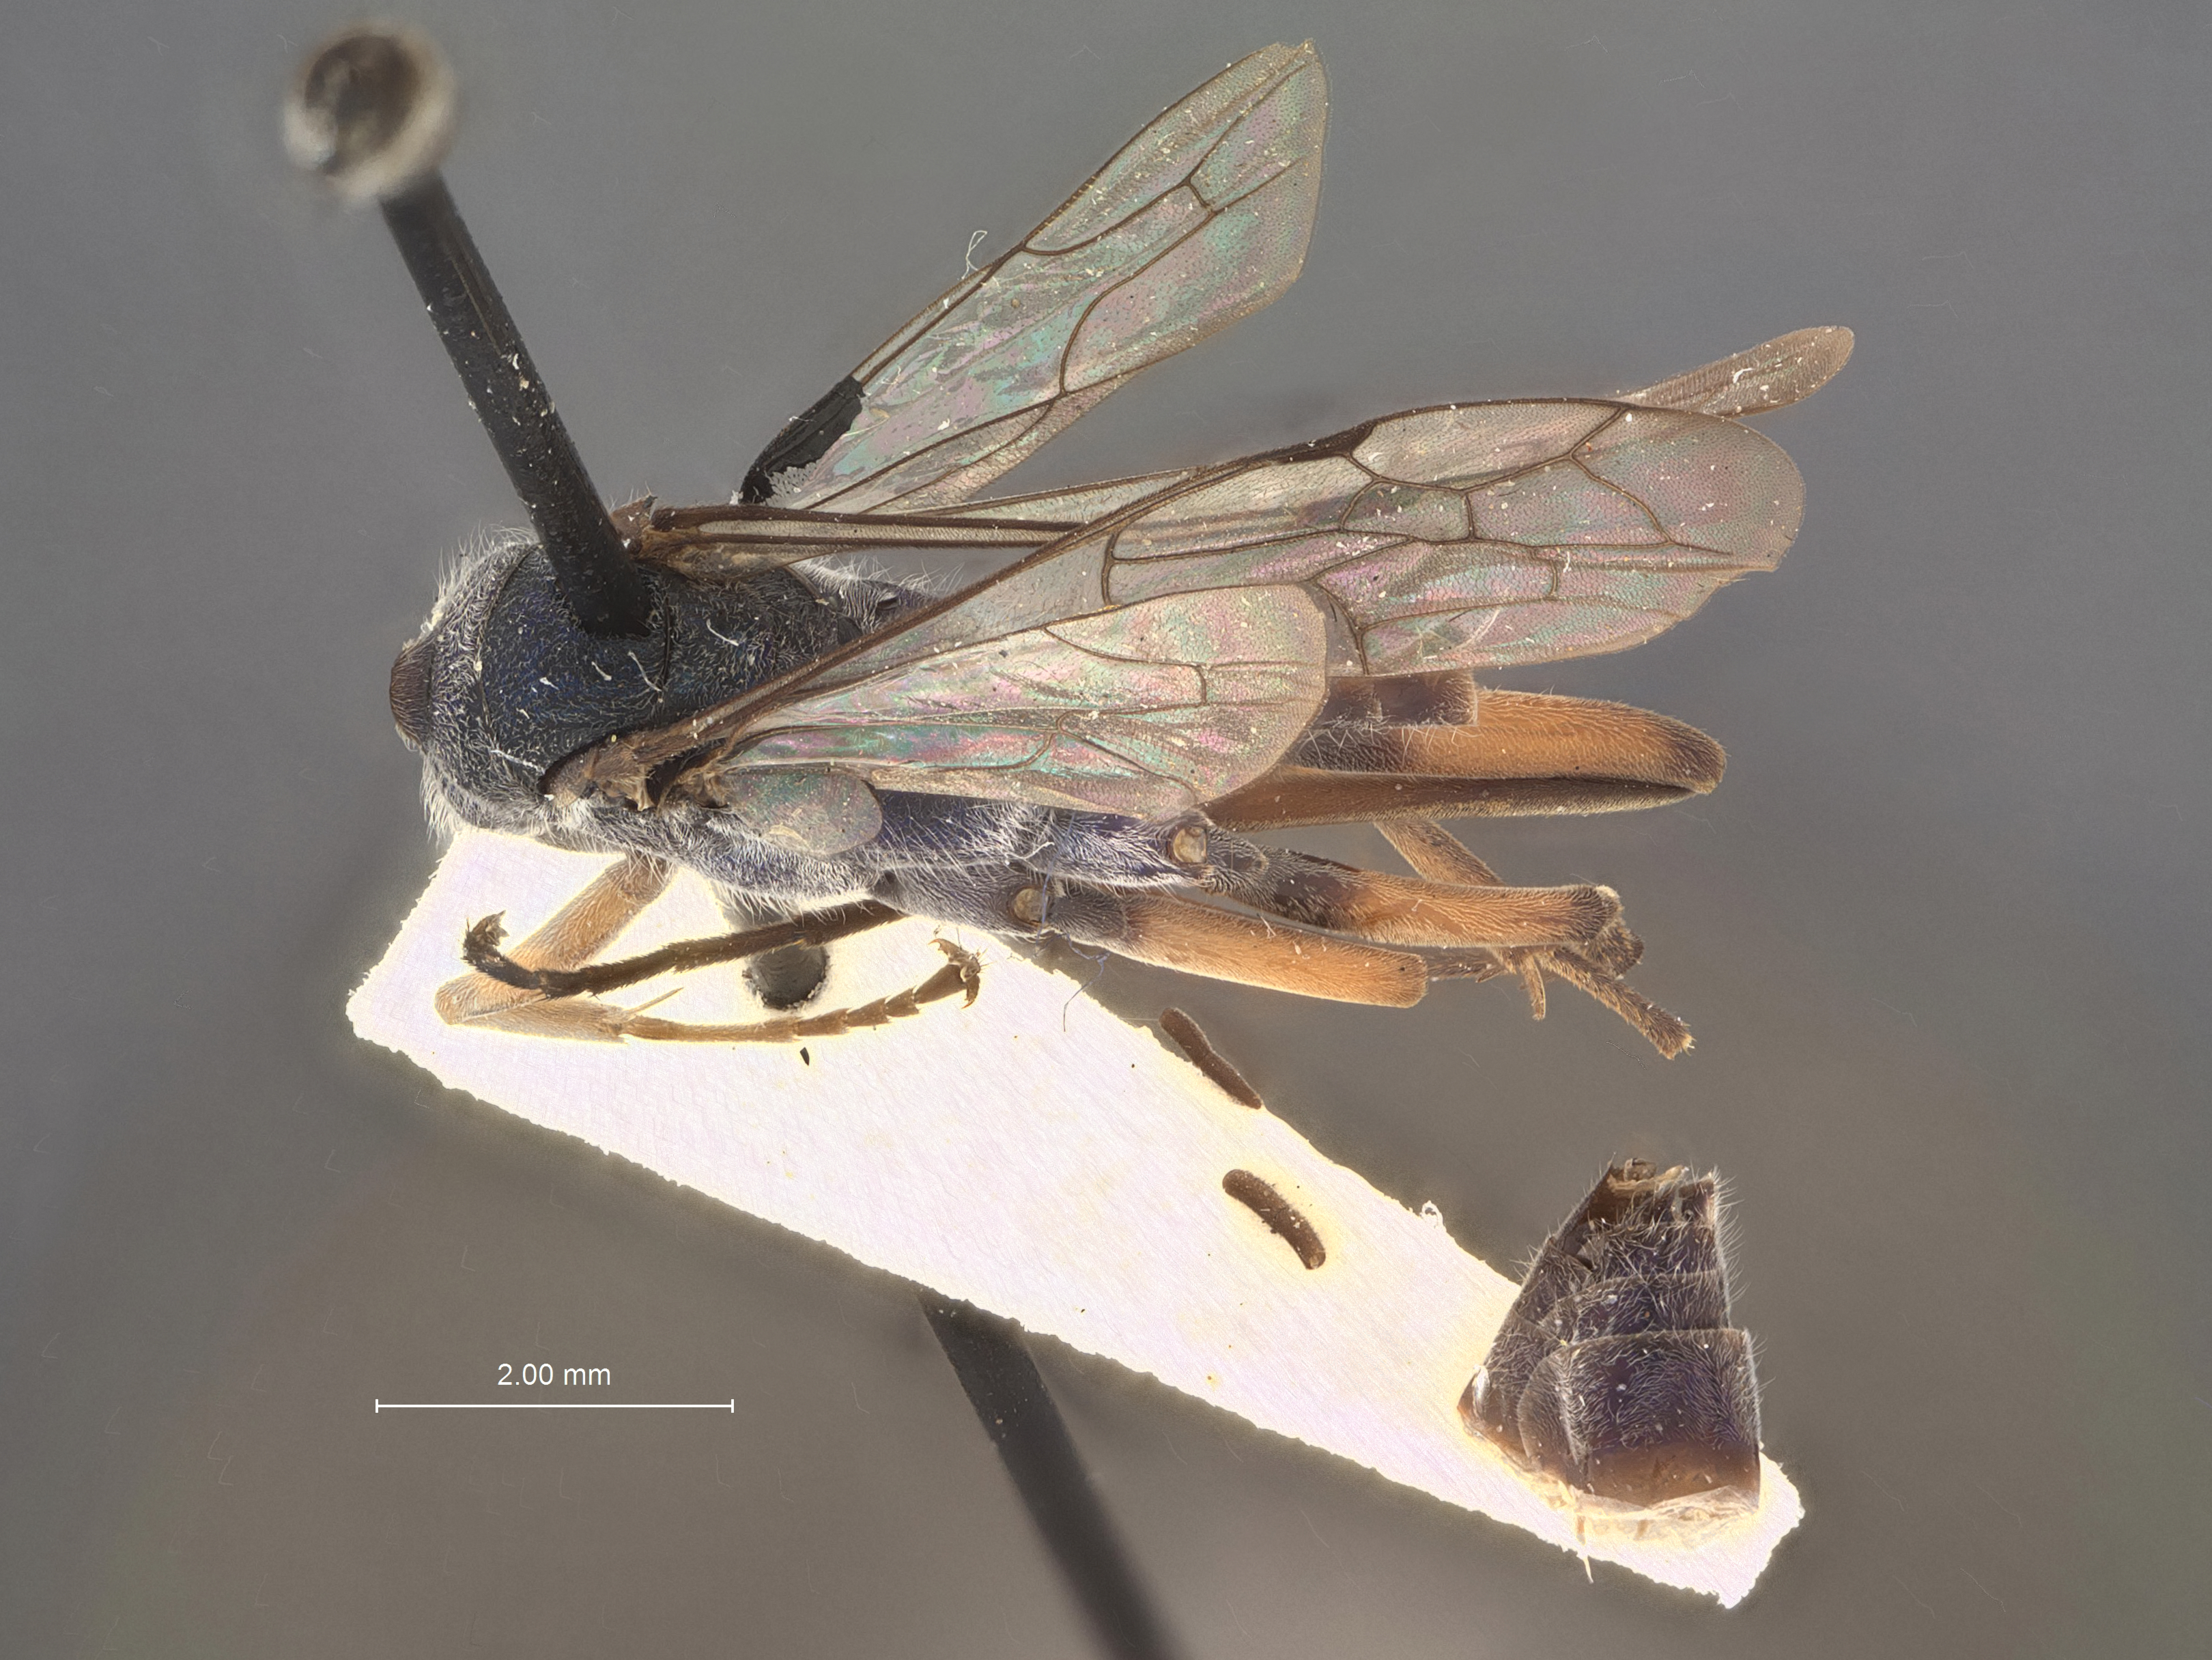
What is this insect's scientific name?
Auplopus anthracinus
